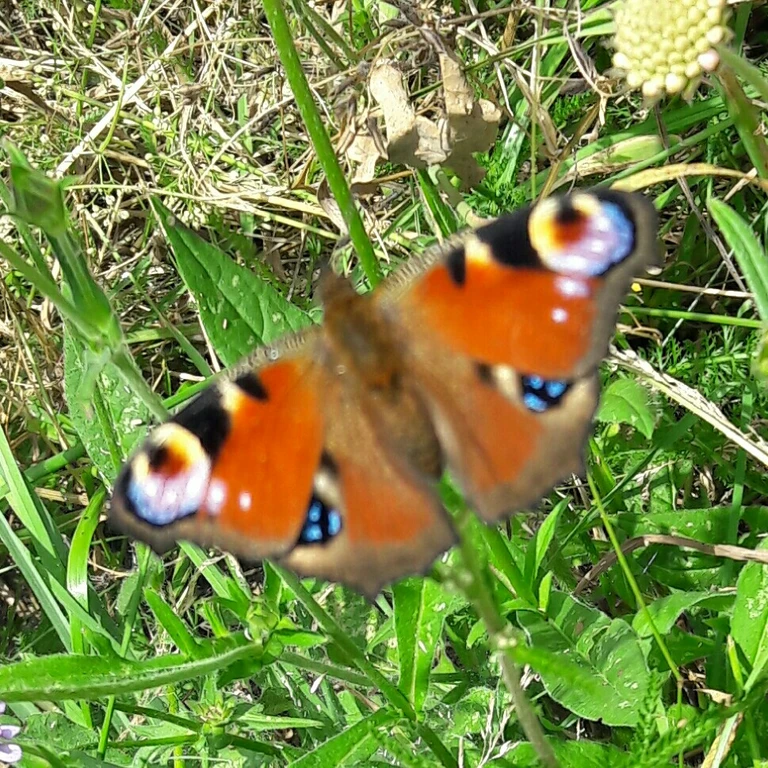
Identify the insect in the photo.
Aglais io
